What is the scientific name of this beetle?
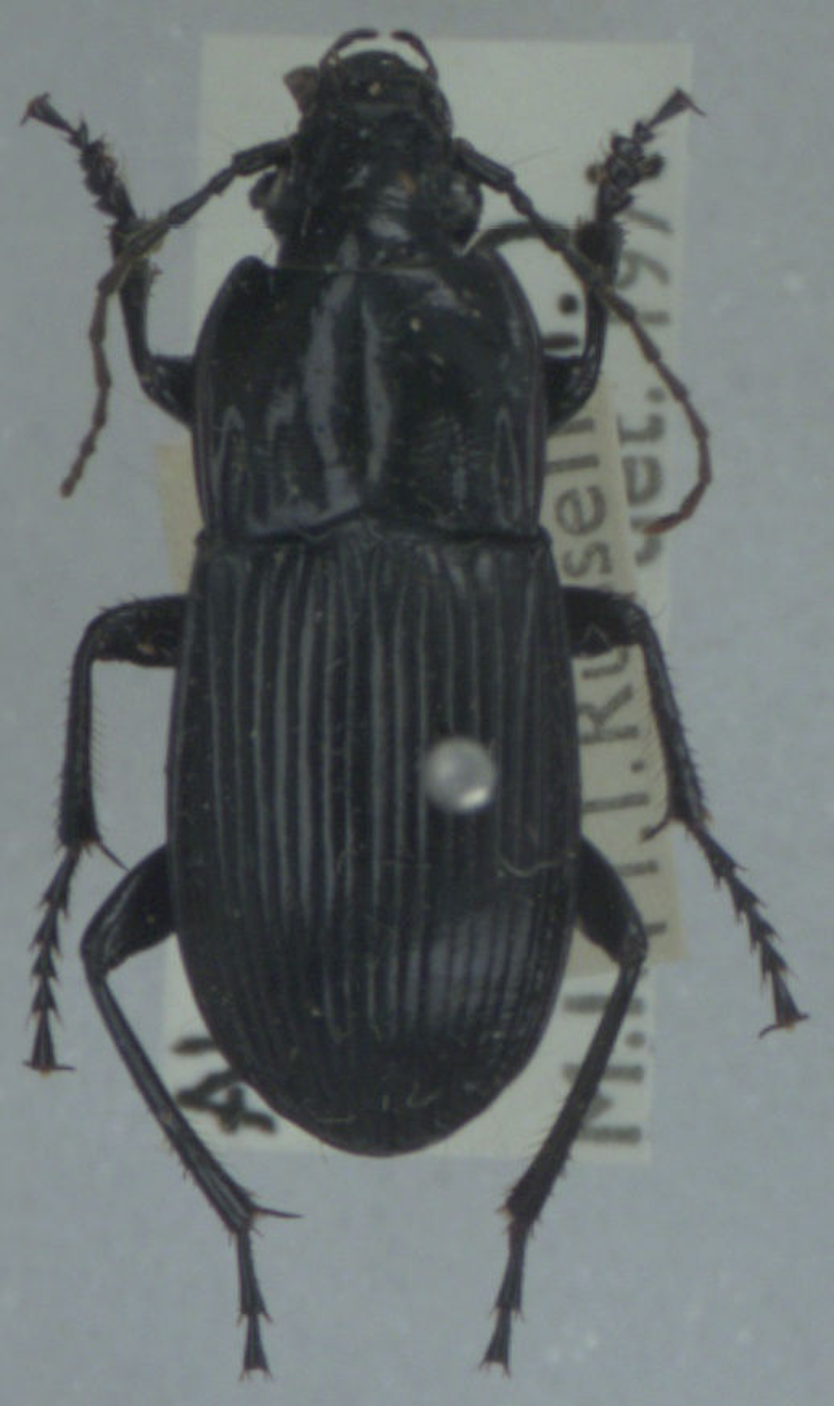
Abax parallelepipedus
